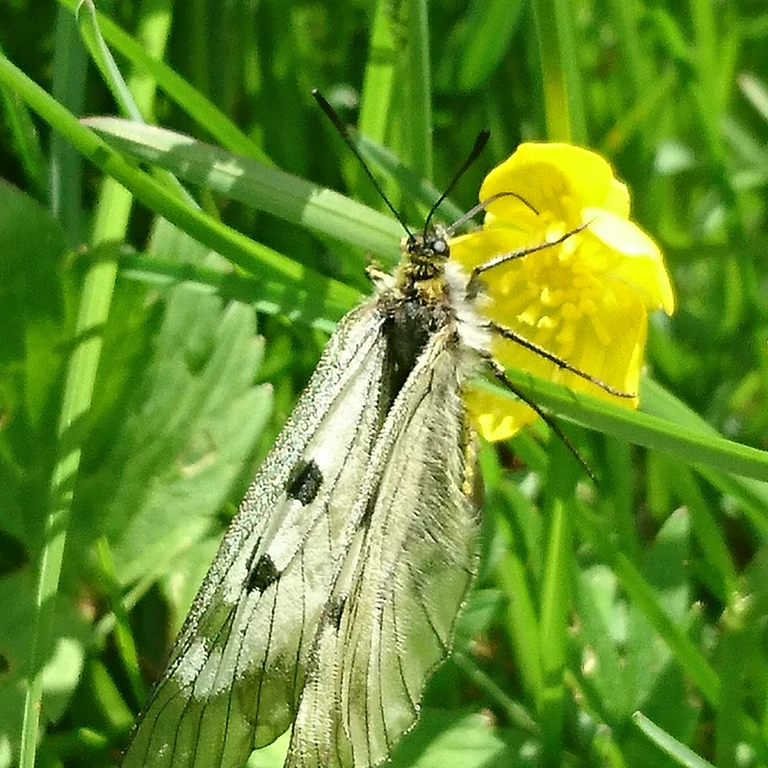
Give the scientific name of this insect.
Parnassius mnemosyne
